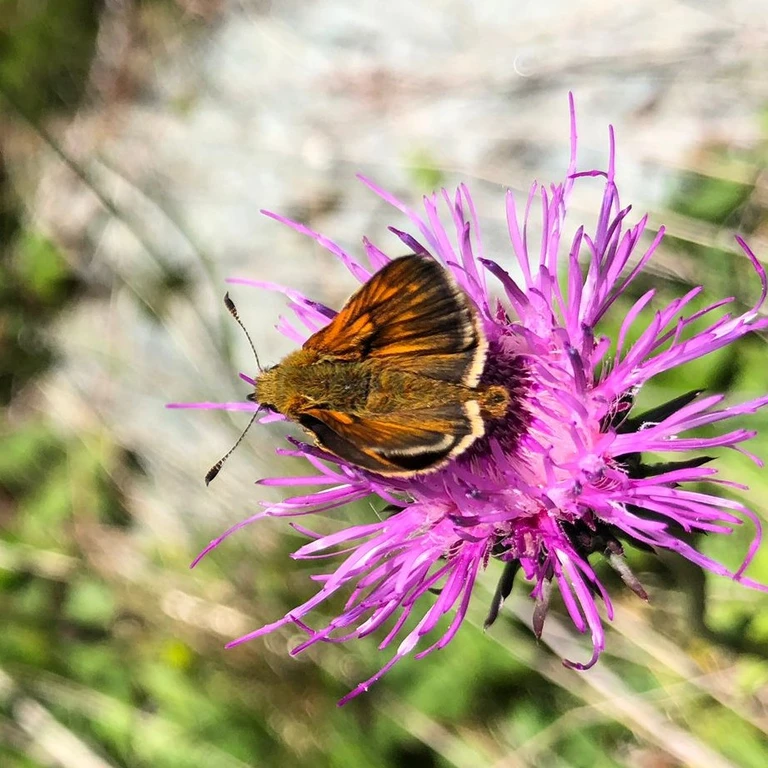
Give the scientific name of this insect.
Ochlodes sylvanus (also Ochlodes venata)
